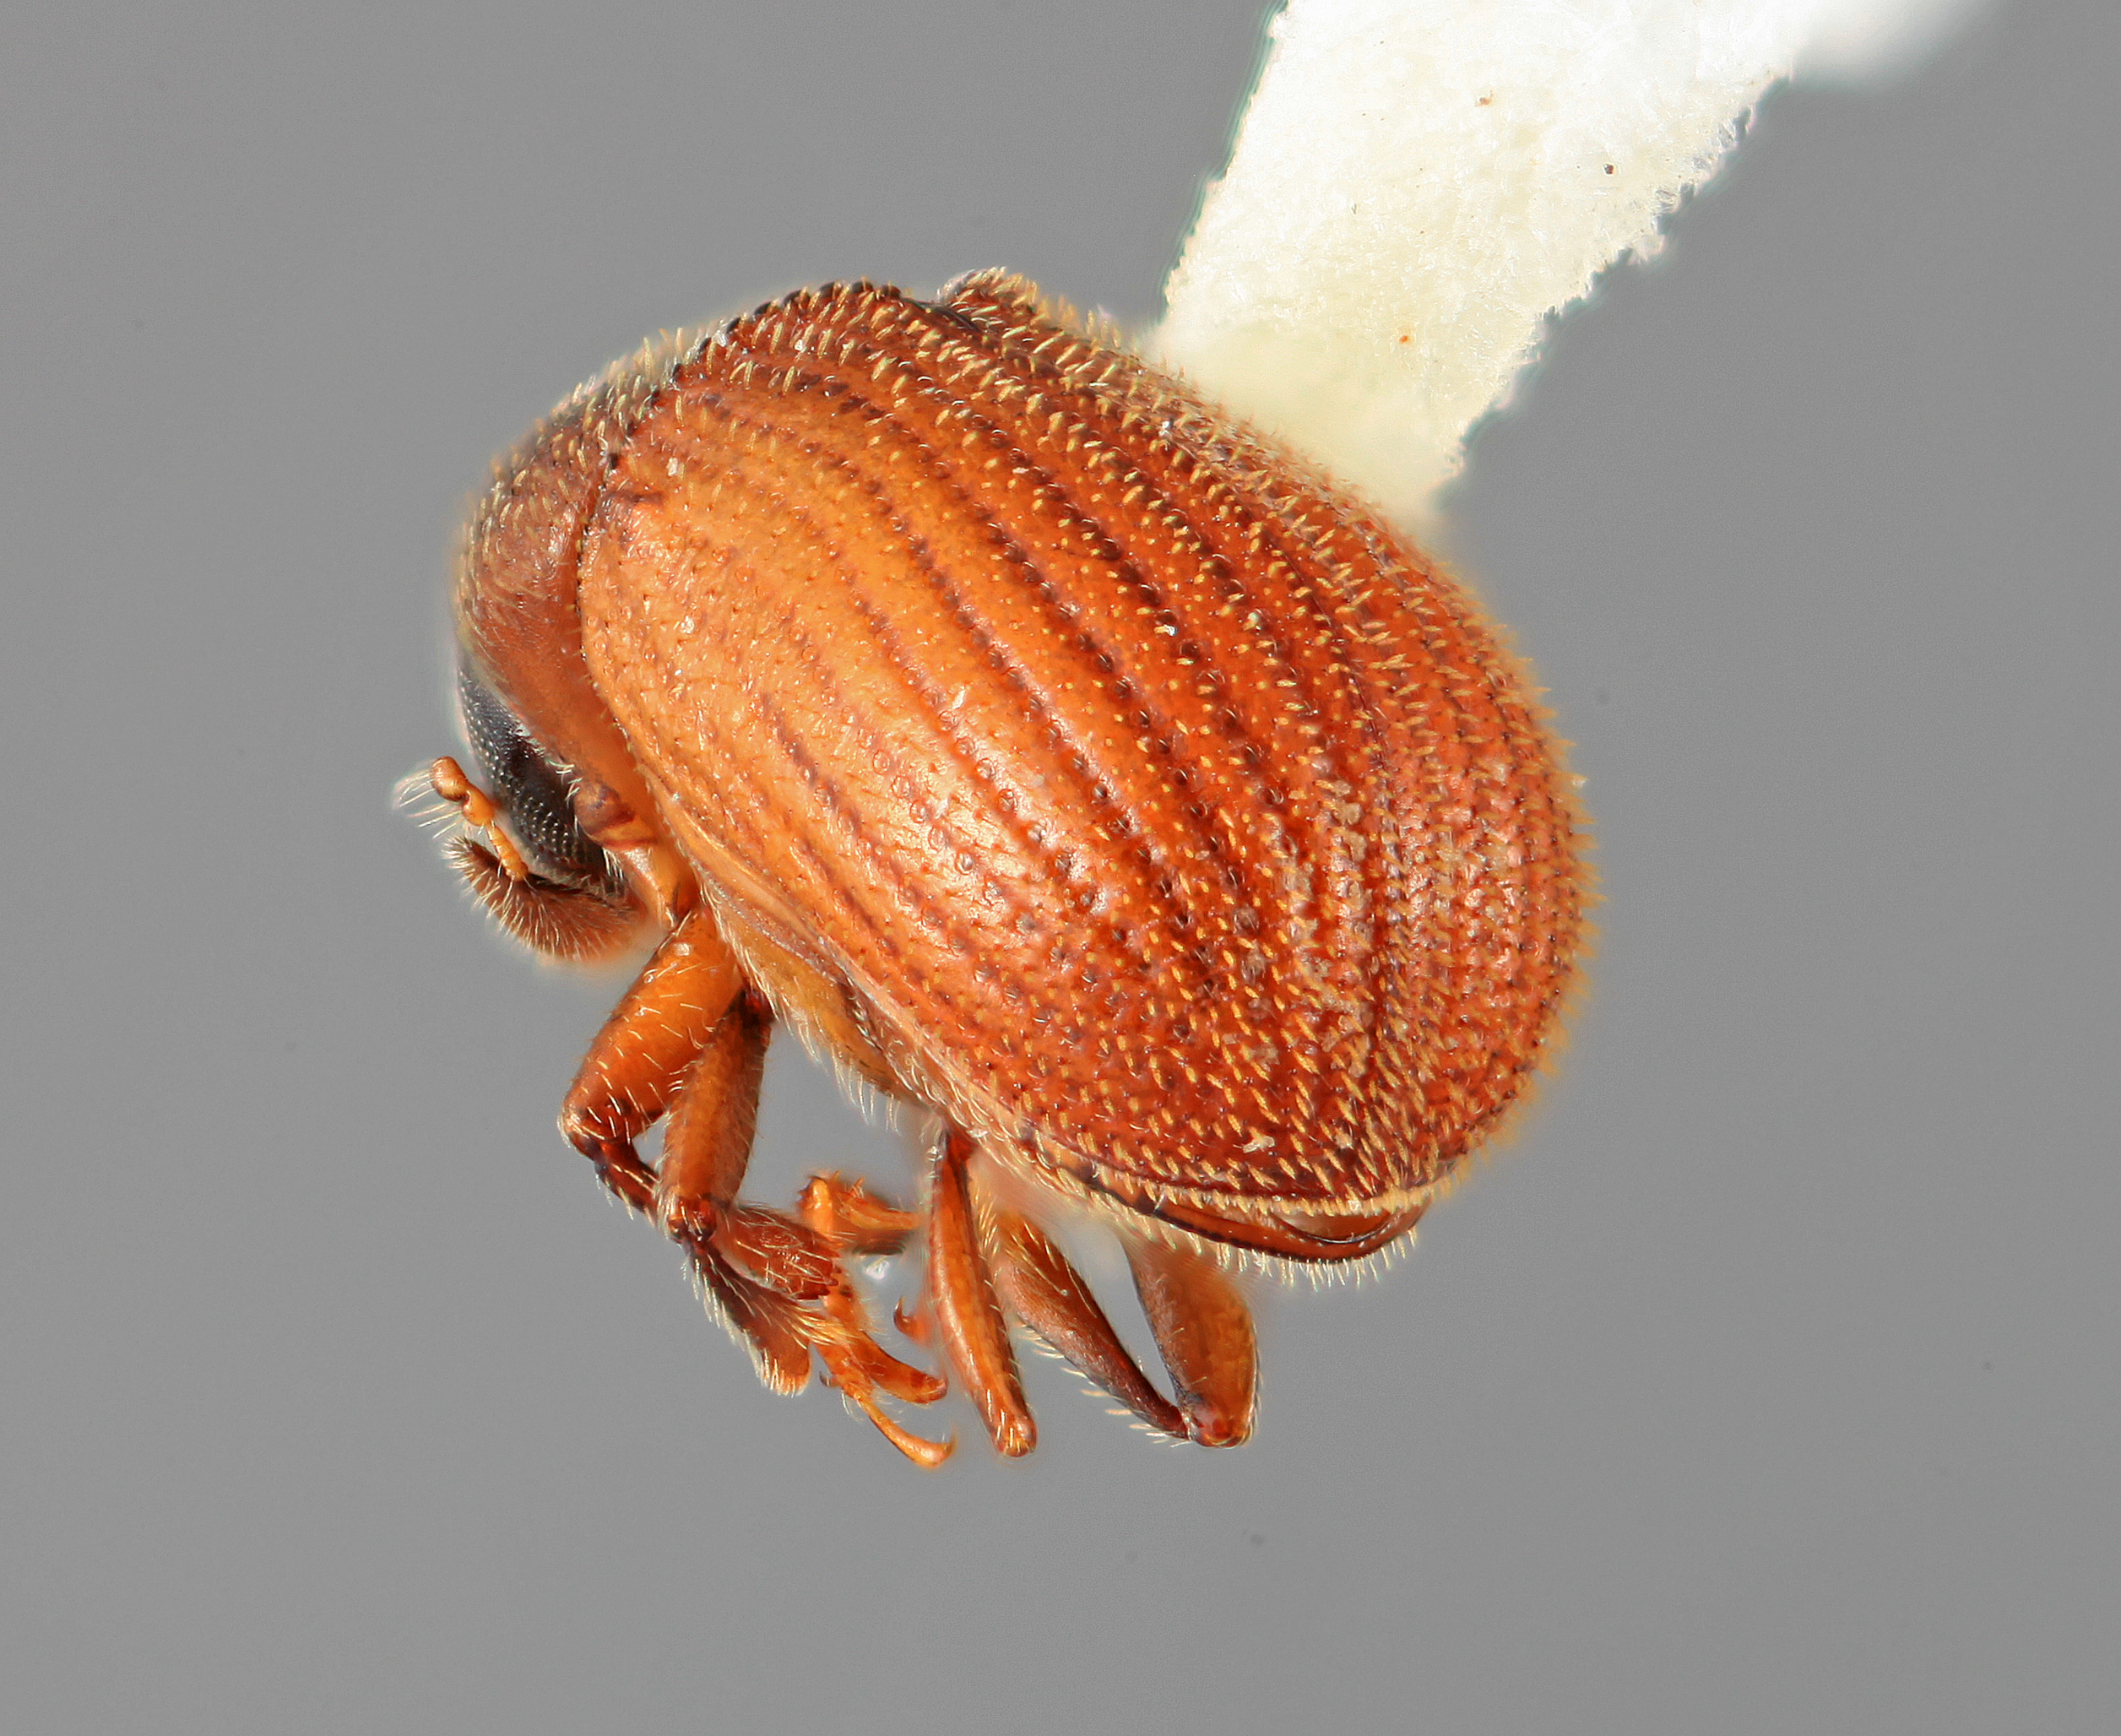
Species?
Chramesus priscus
